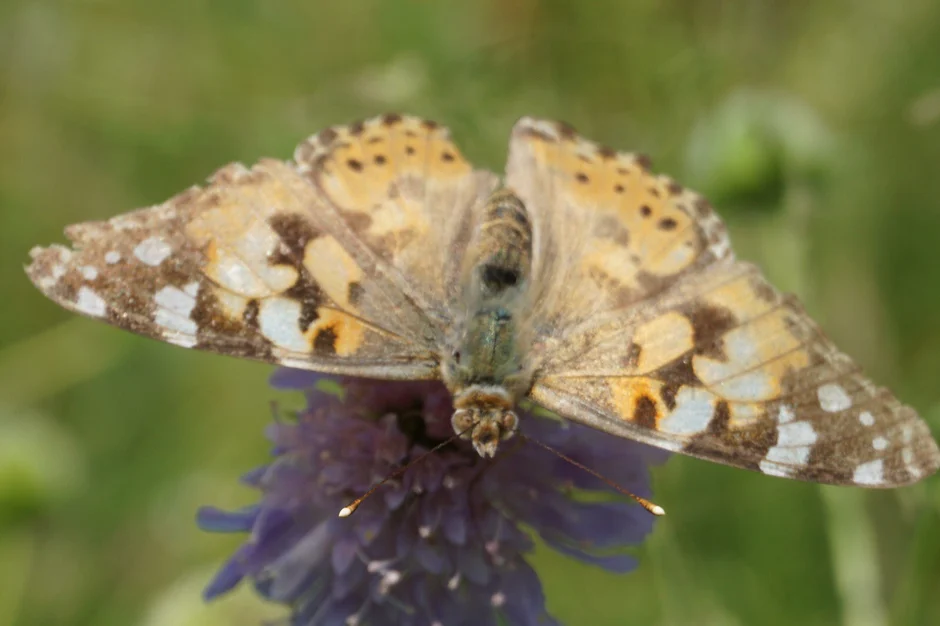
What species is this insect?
Vanessa cardui
